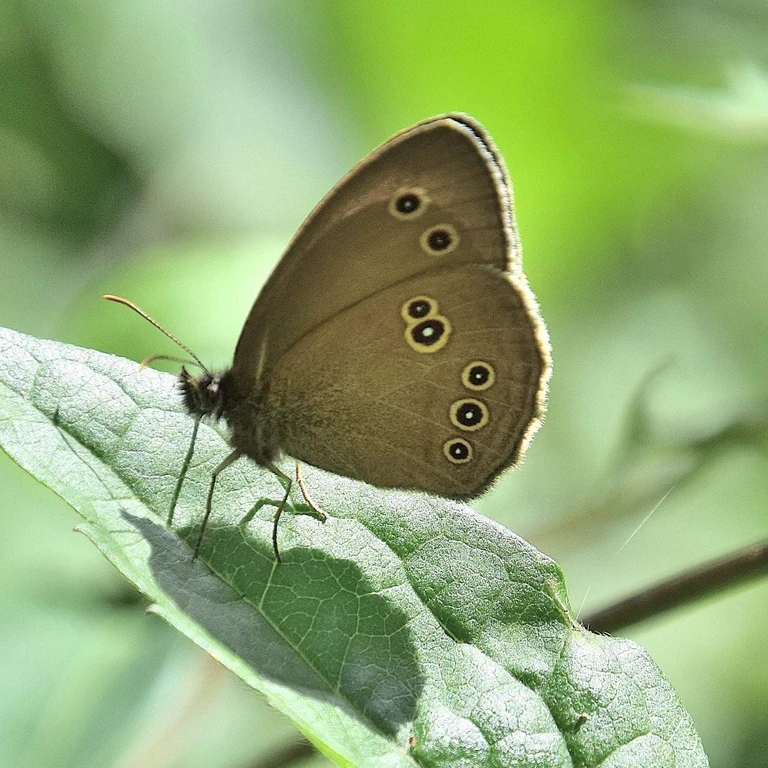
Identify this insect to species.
Aphantopus hyperantus
